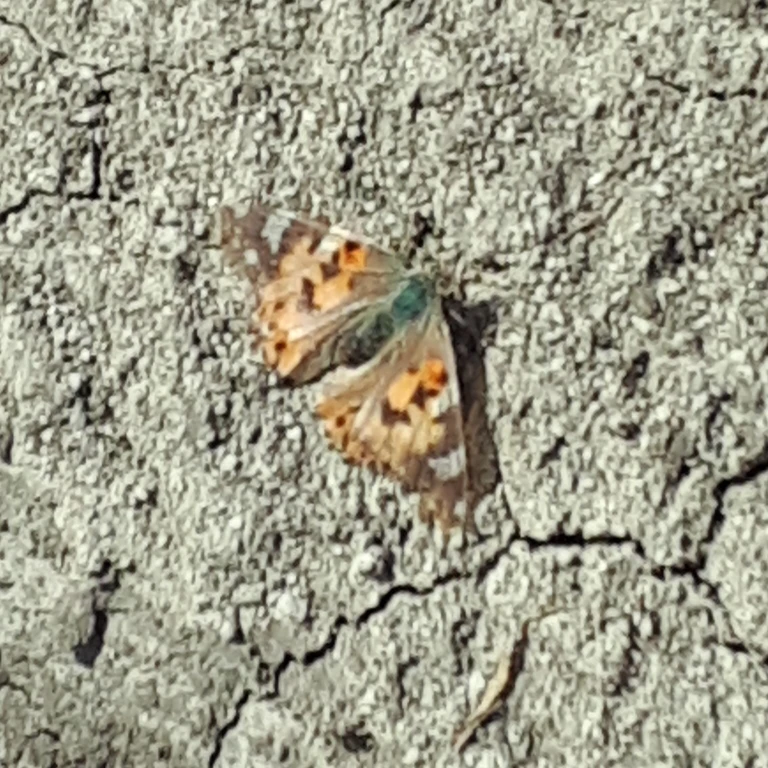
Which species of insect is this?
Vanessa cardui
